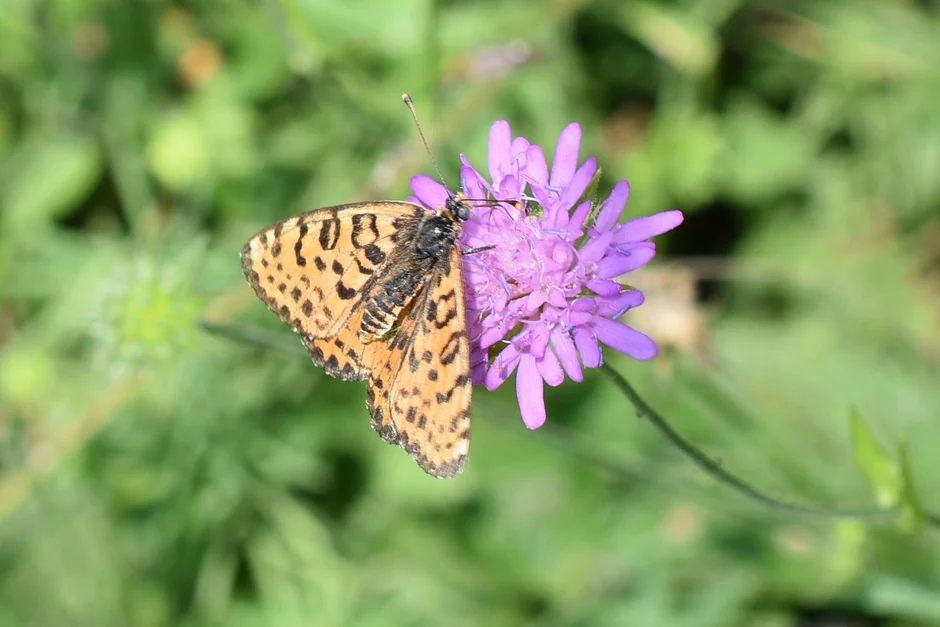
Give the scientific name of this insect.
Melitaea didyma
